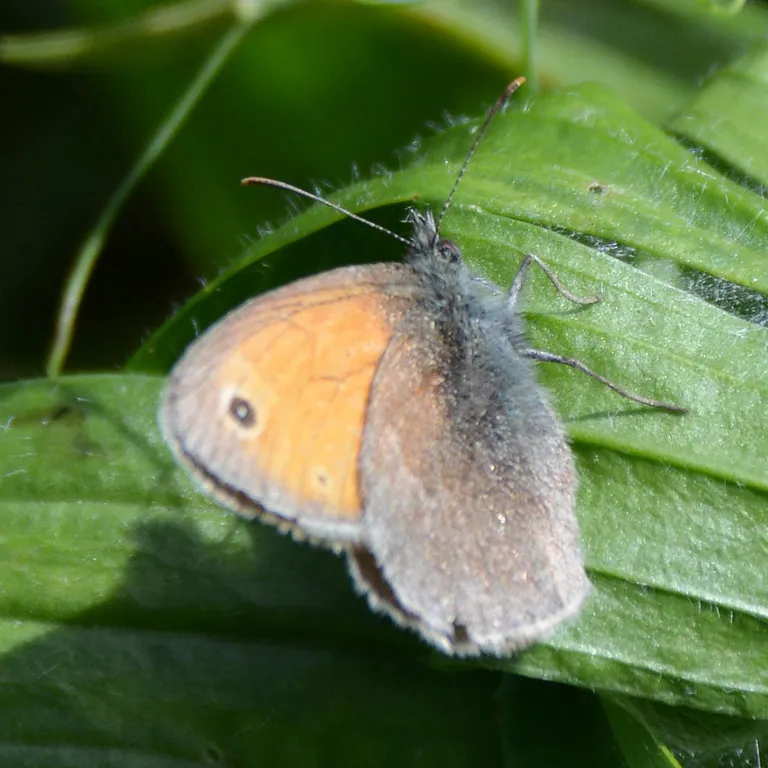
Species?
Coenonympha pamphilus
